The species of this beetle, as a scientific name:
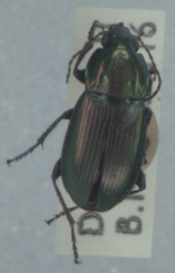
Poecilus versicolor
